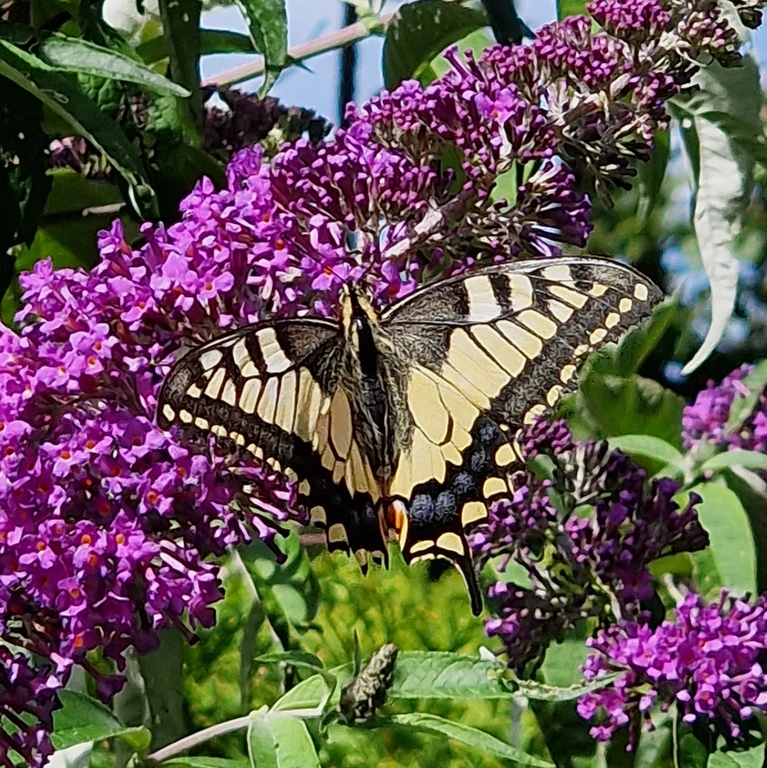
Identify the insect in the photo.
Papilio machaon
